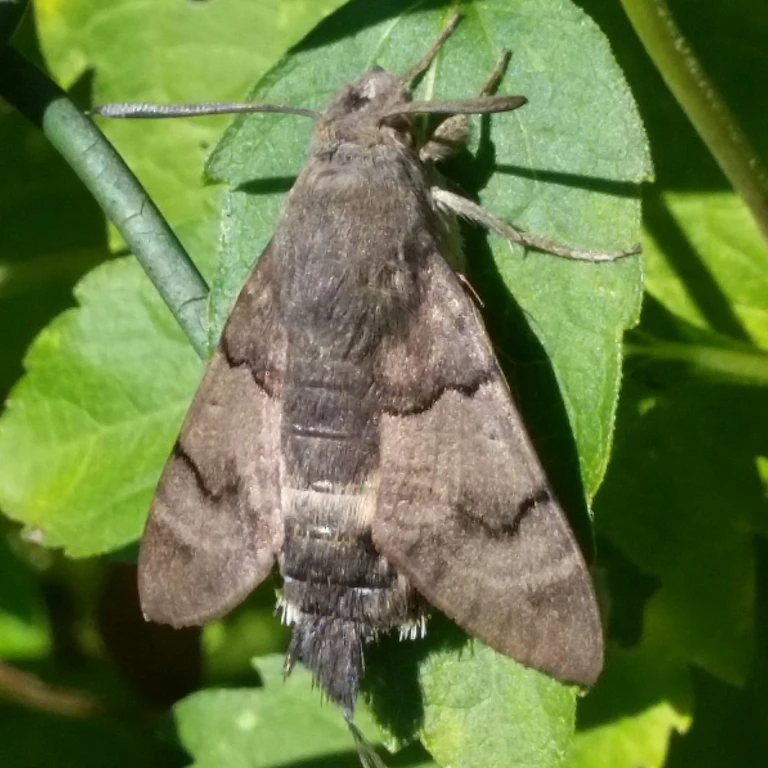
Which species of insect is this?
Macroglossum stellatarum
